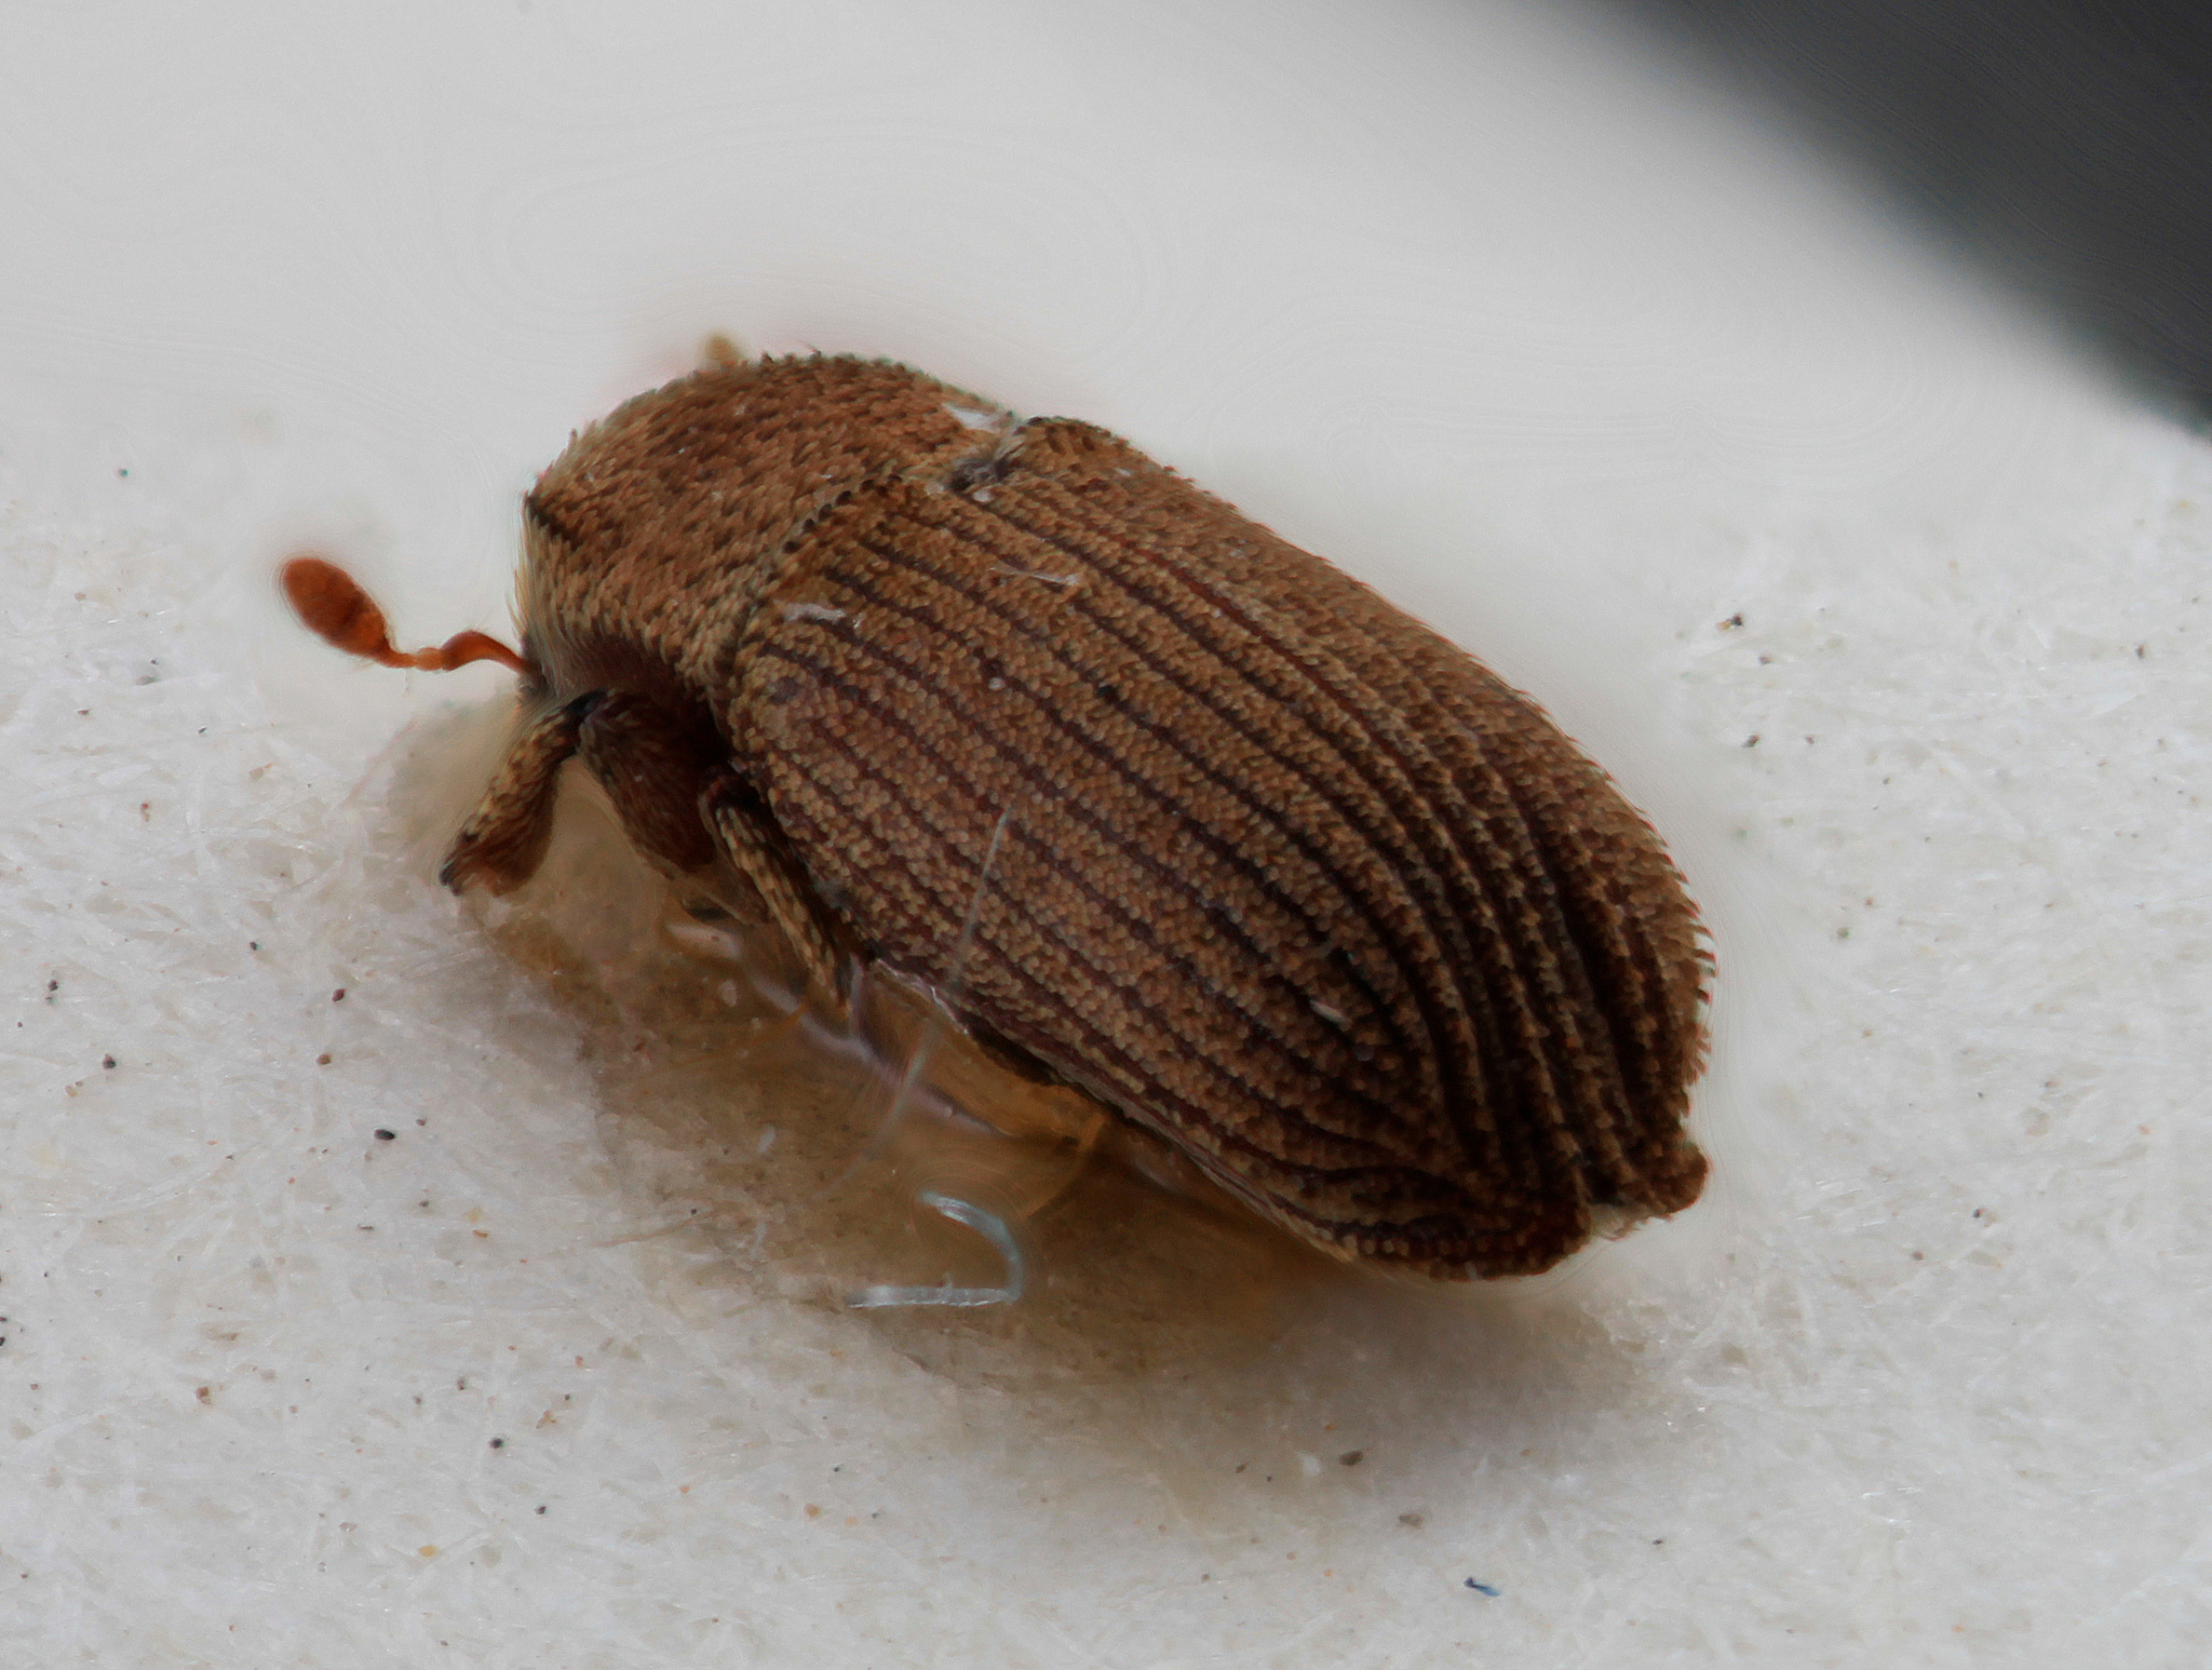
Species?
Cnesinus squamifer
